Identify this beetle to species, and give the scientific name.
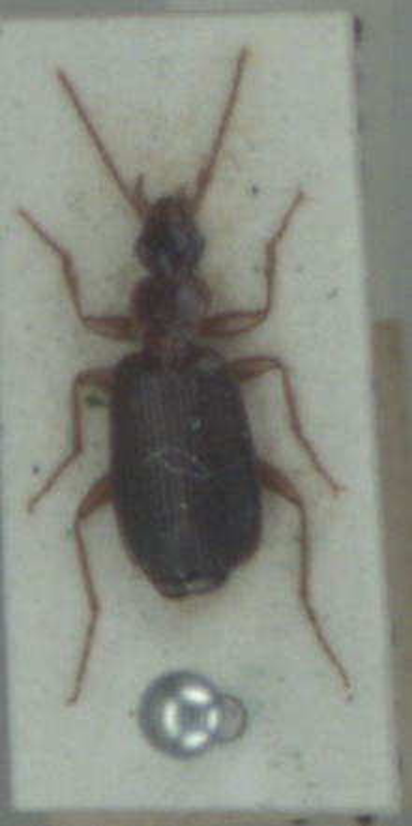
Dromius agilis
